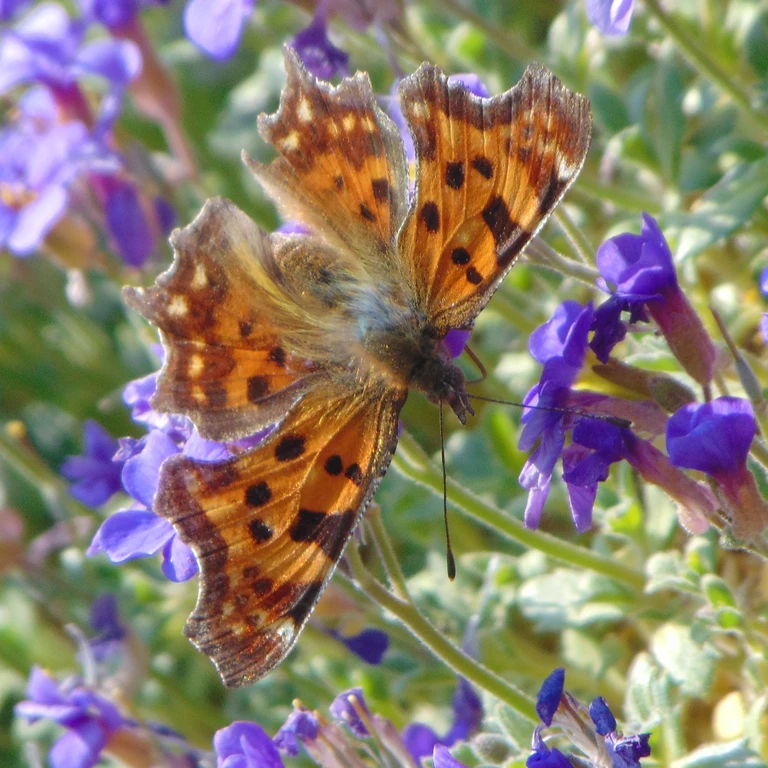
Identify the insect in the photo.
Polygonia c-album
